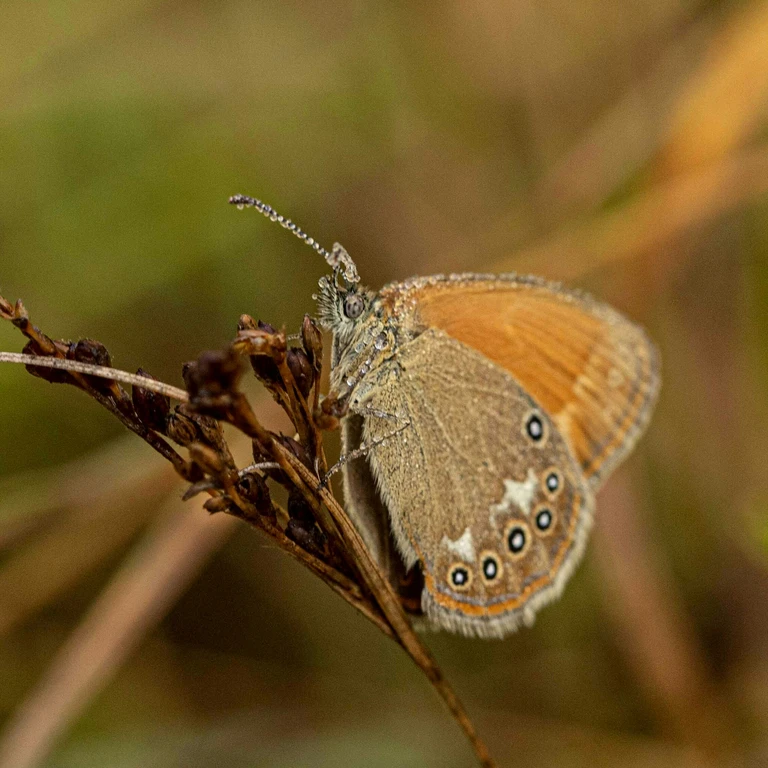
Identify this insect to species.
Coenonympha glycerion (also Coenonympha iphis)
